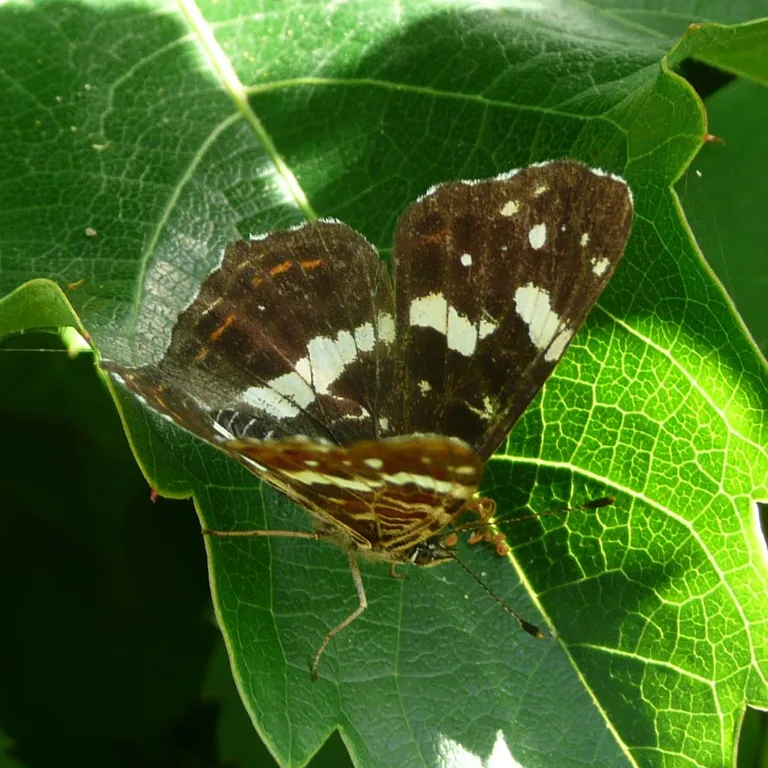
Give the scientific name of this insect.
Araschnia levana
